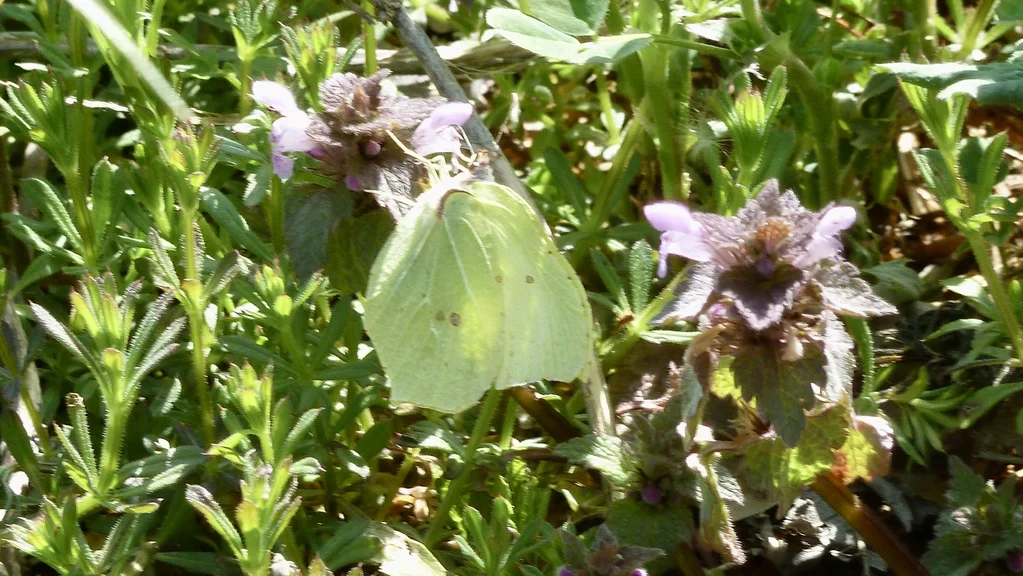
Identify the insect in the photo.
Gonepteryx rhamni
